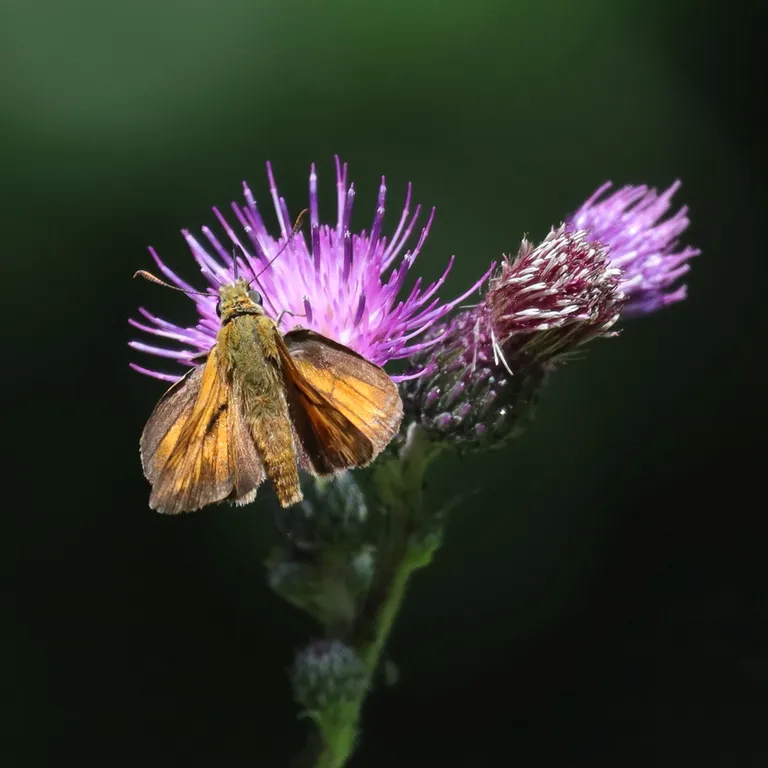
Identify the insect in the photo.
Ochlodes sylvanus (also Ochlodes venata)
